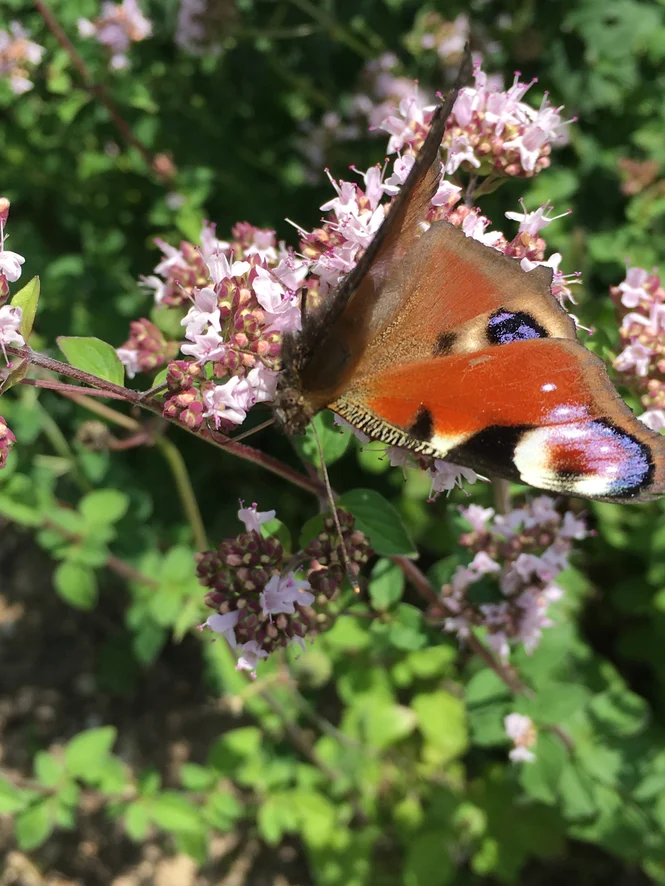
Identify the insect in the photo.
Aglais io
